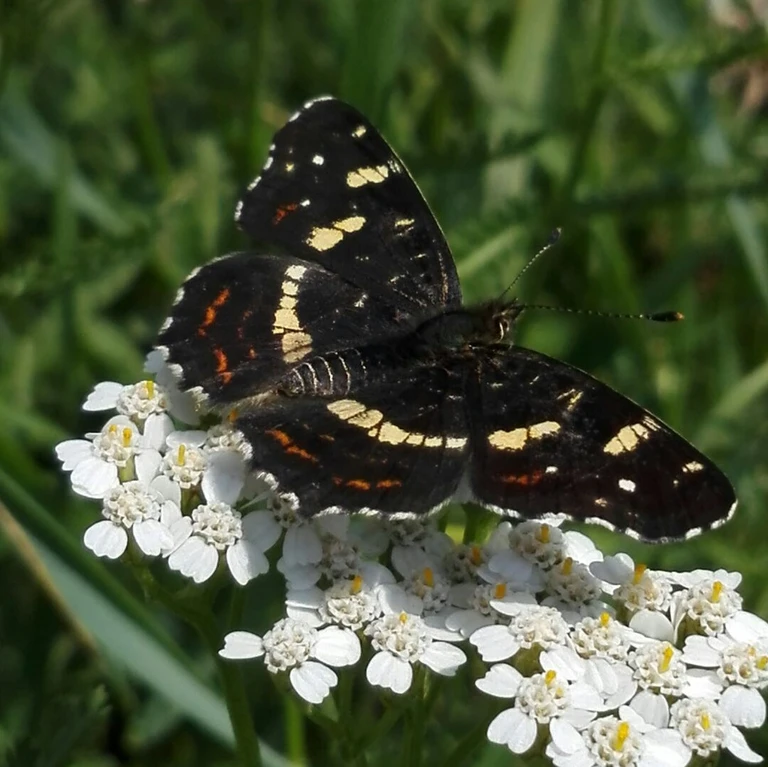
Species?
Araschnia levana
